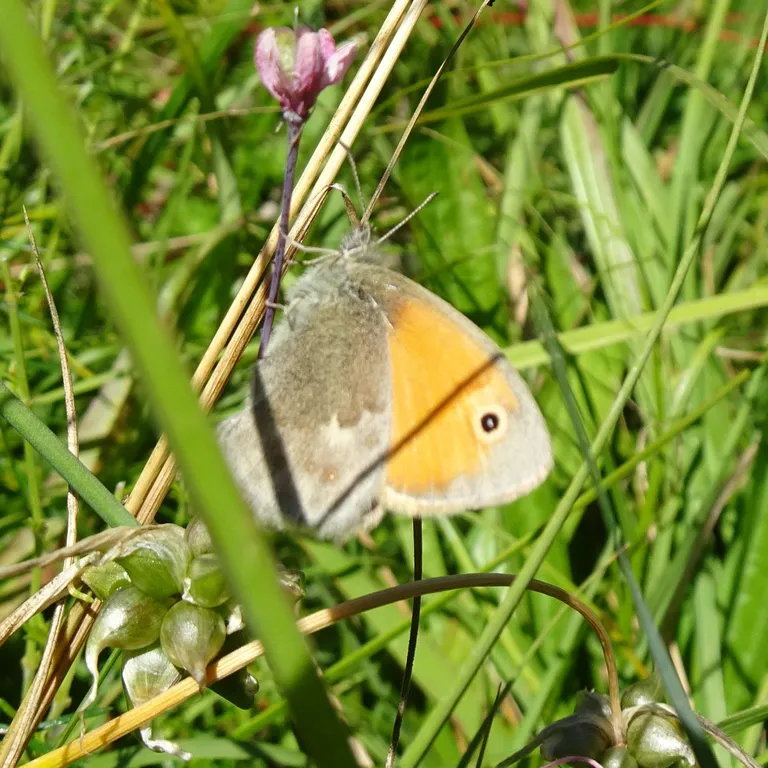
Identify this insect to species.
Coenonympha pamphilus
